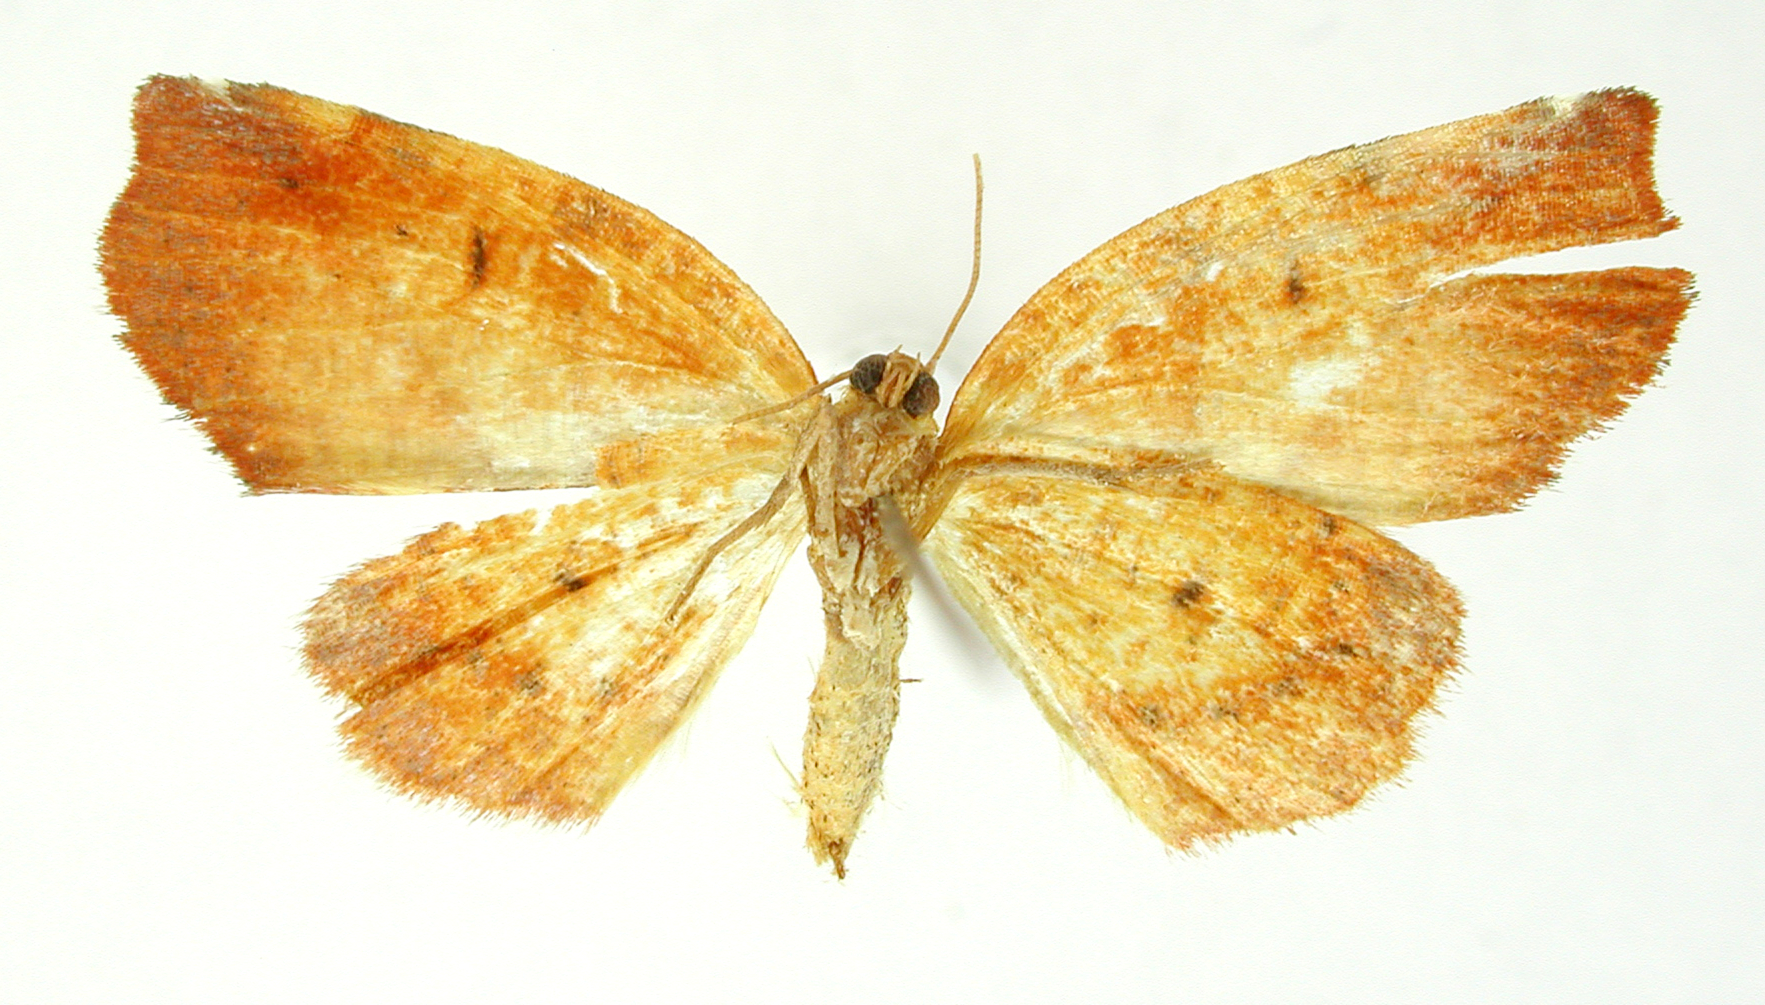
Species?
Hemixera fulvida
